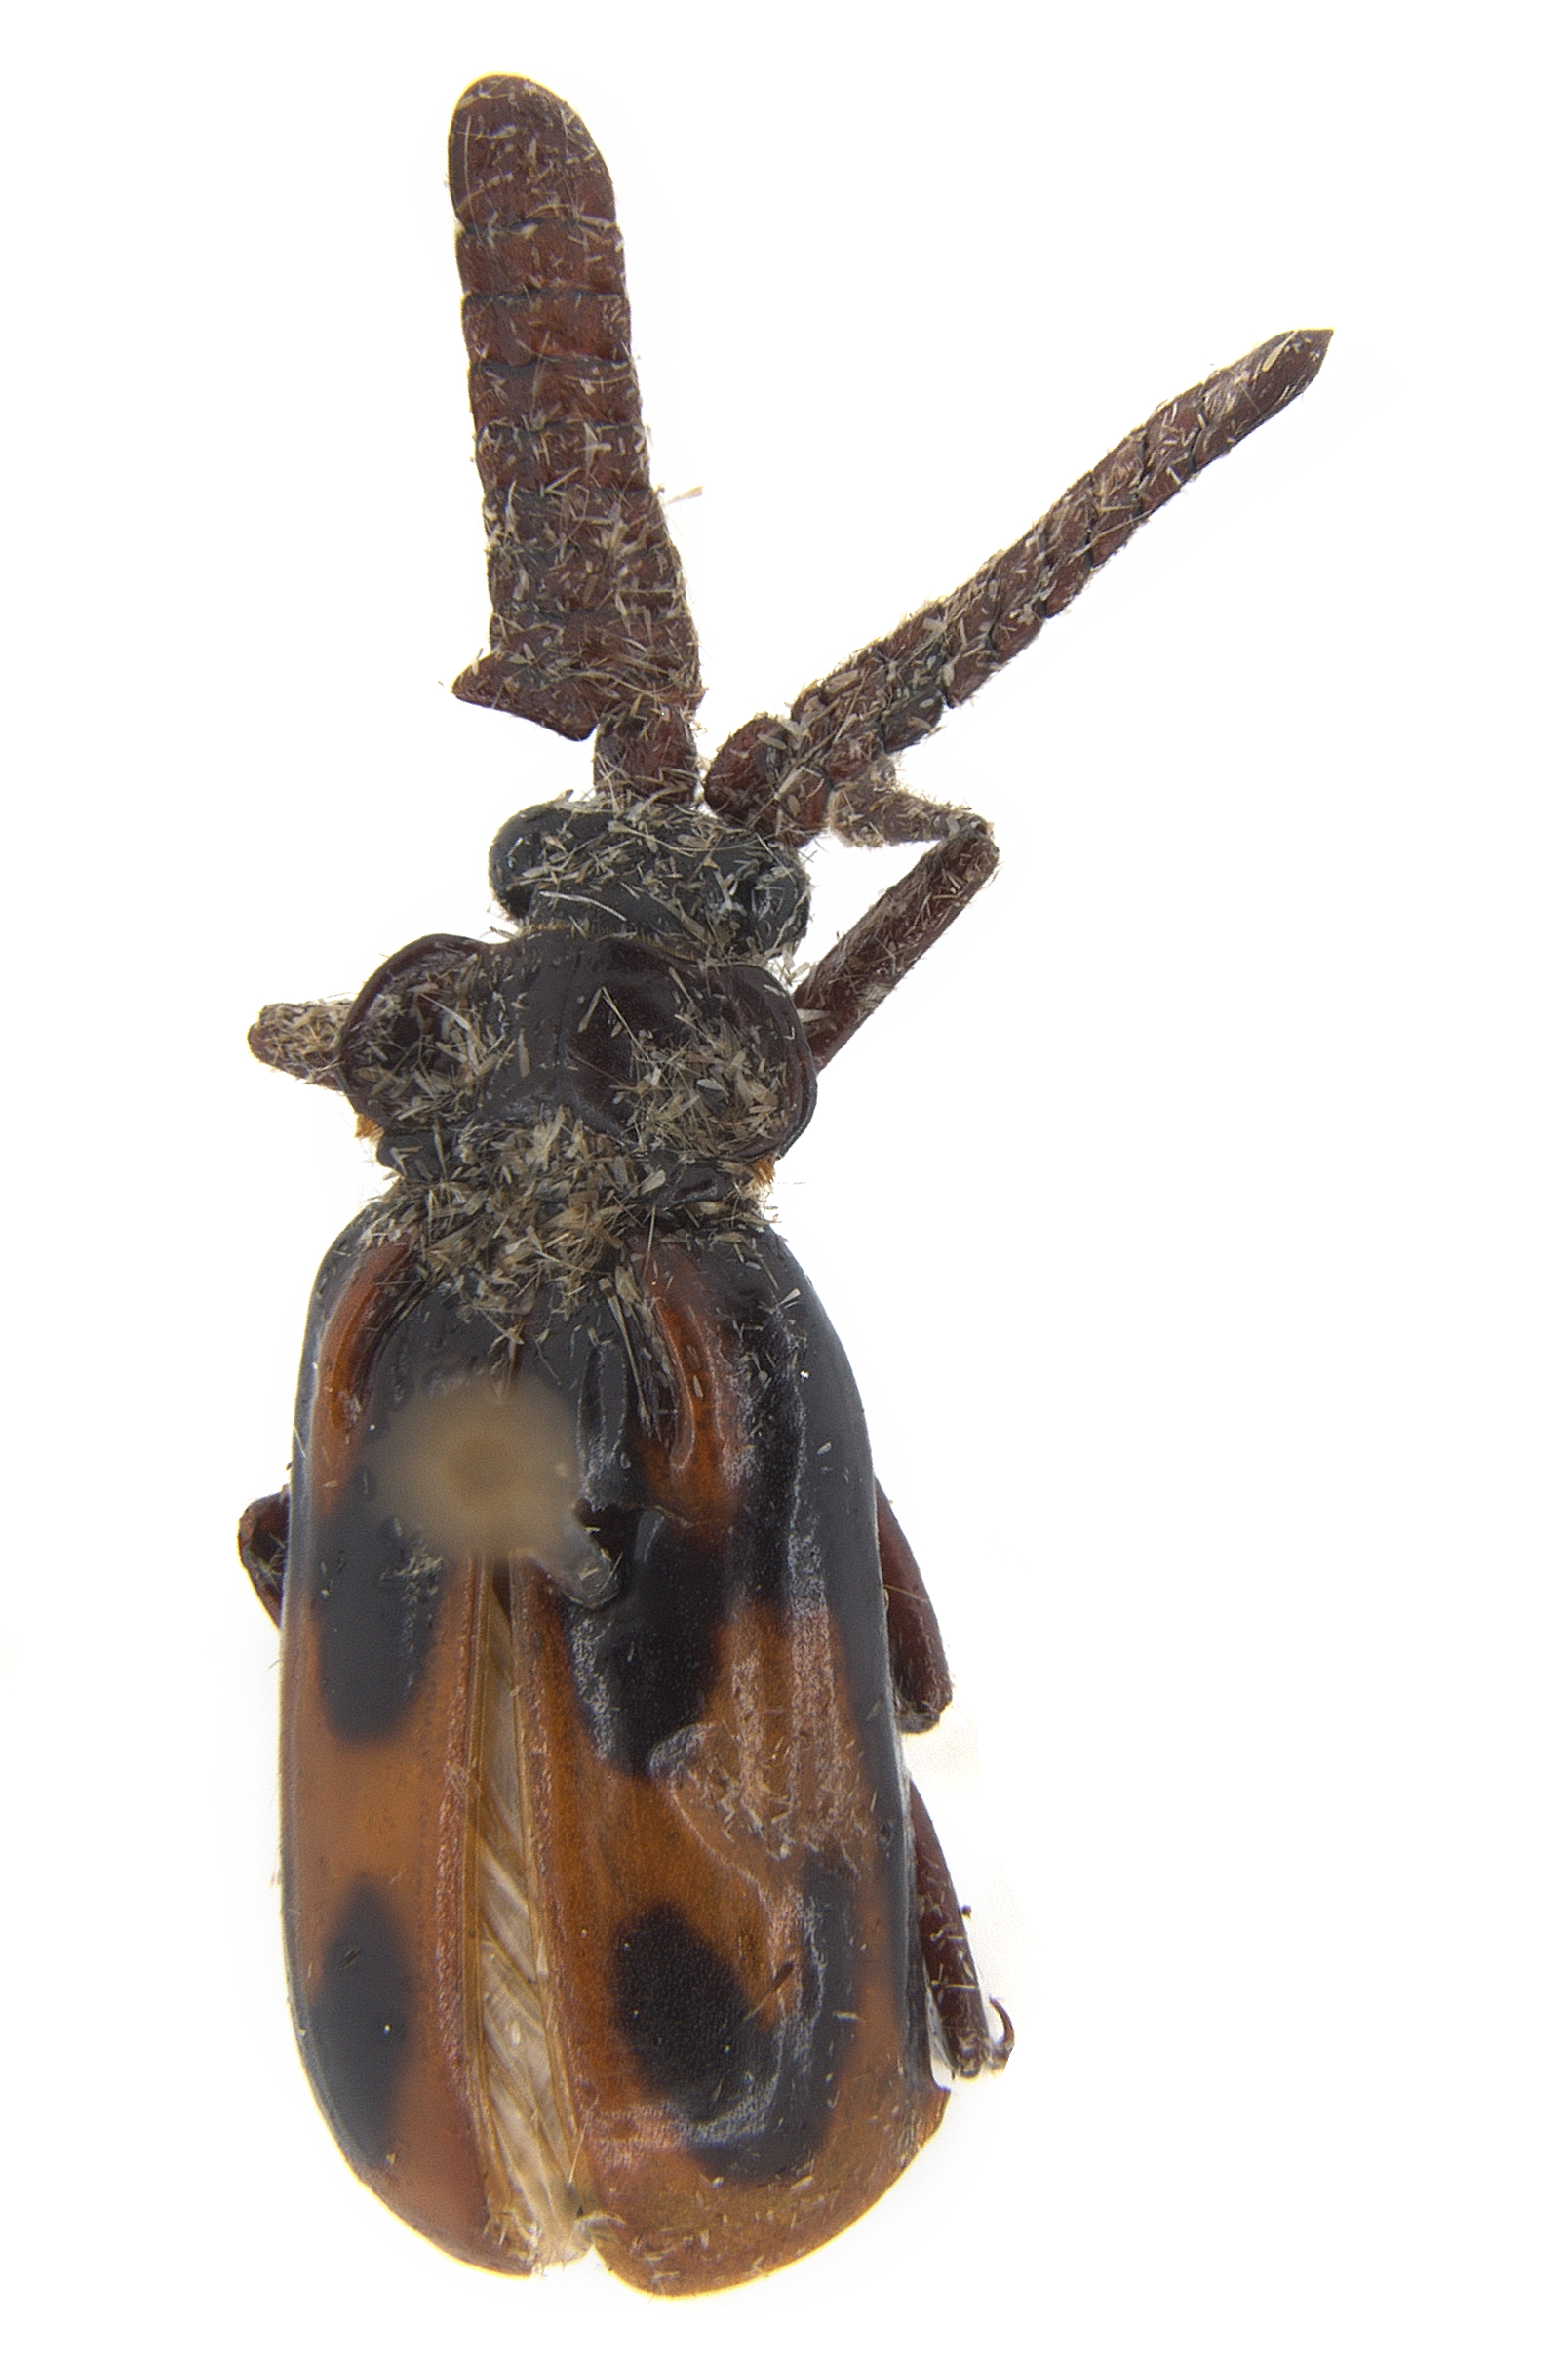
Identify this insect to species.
Heteropaussus taprobanensis (also Pleuropterus taprobanensis)
